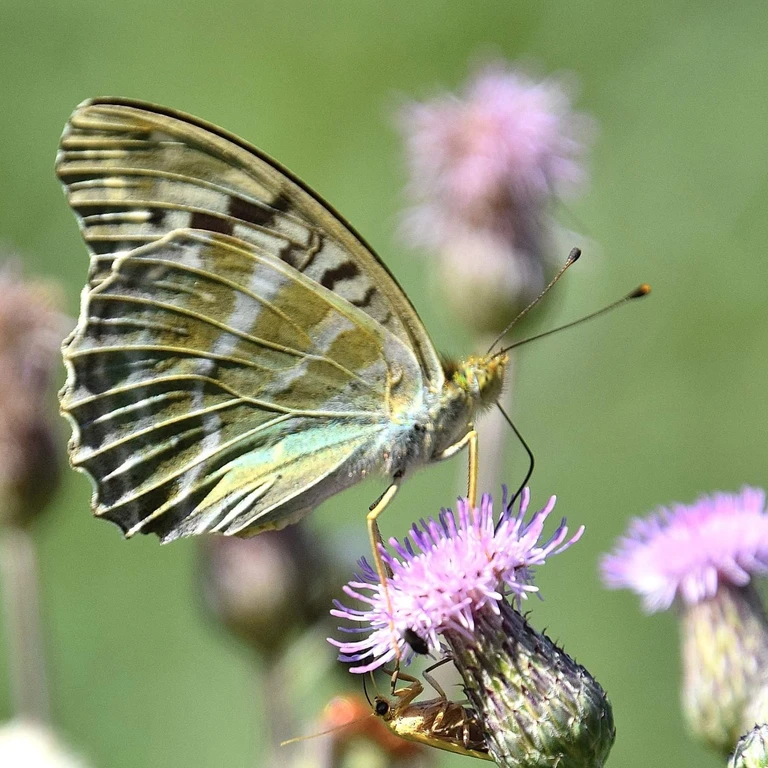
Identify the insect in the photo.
Argynnis paphia
